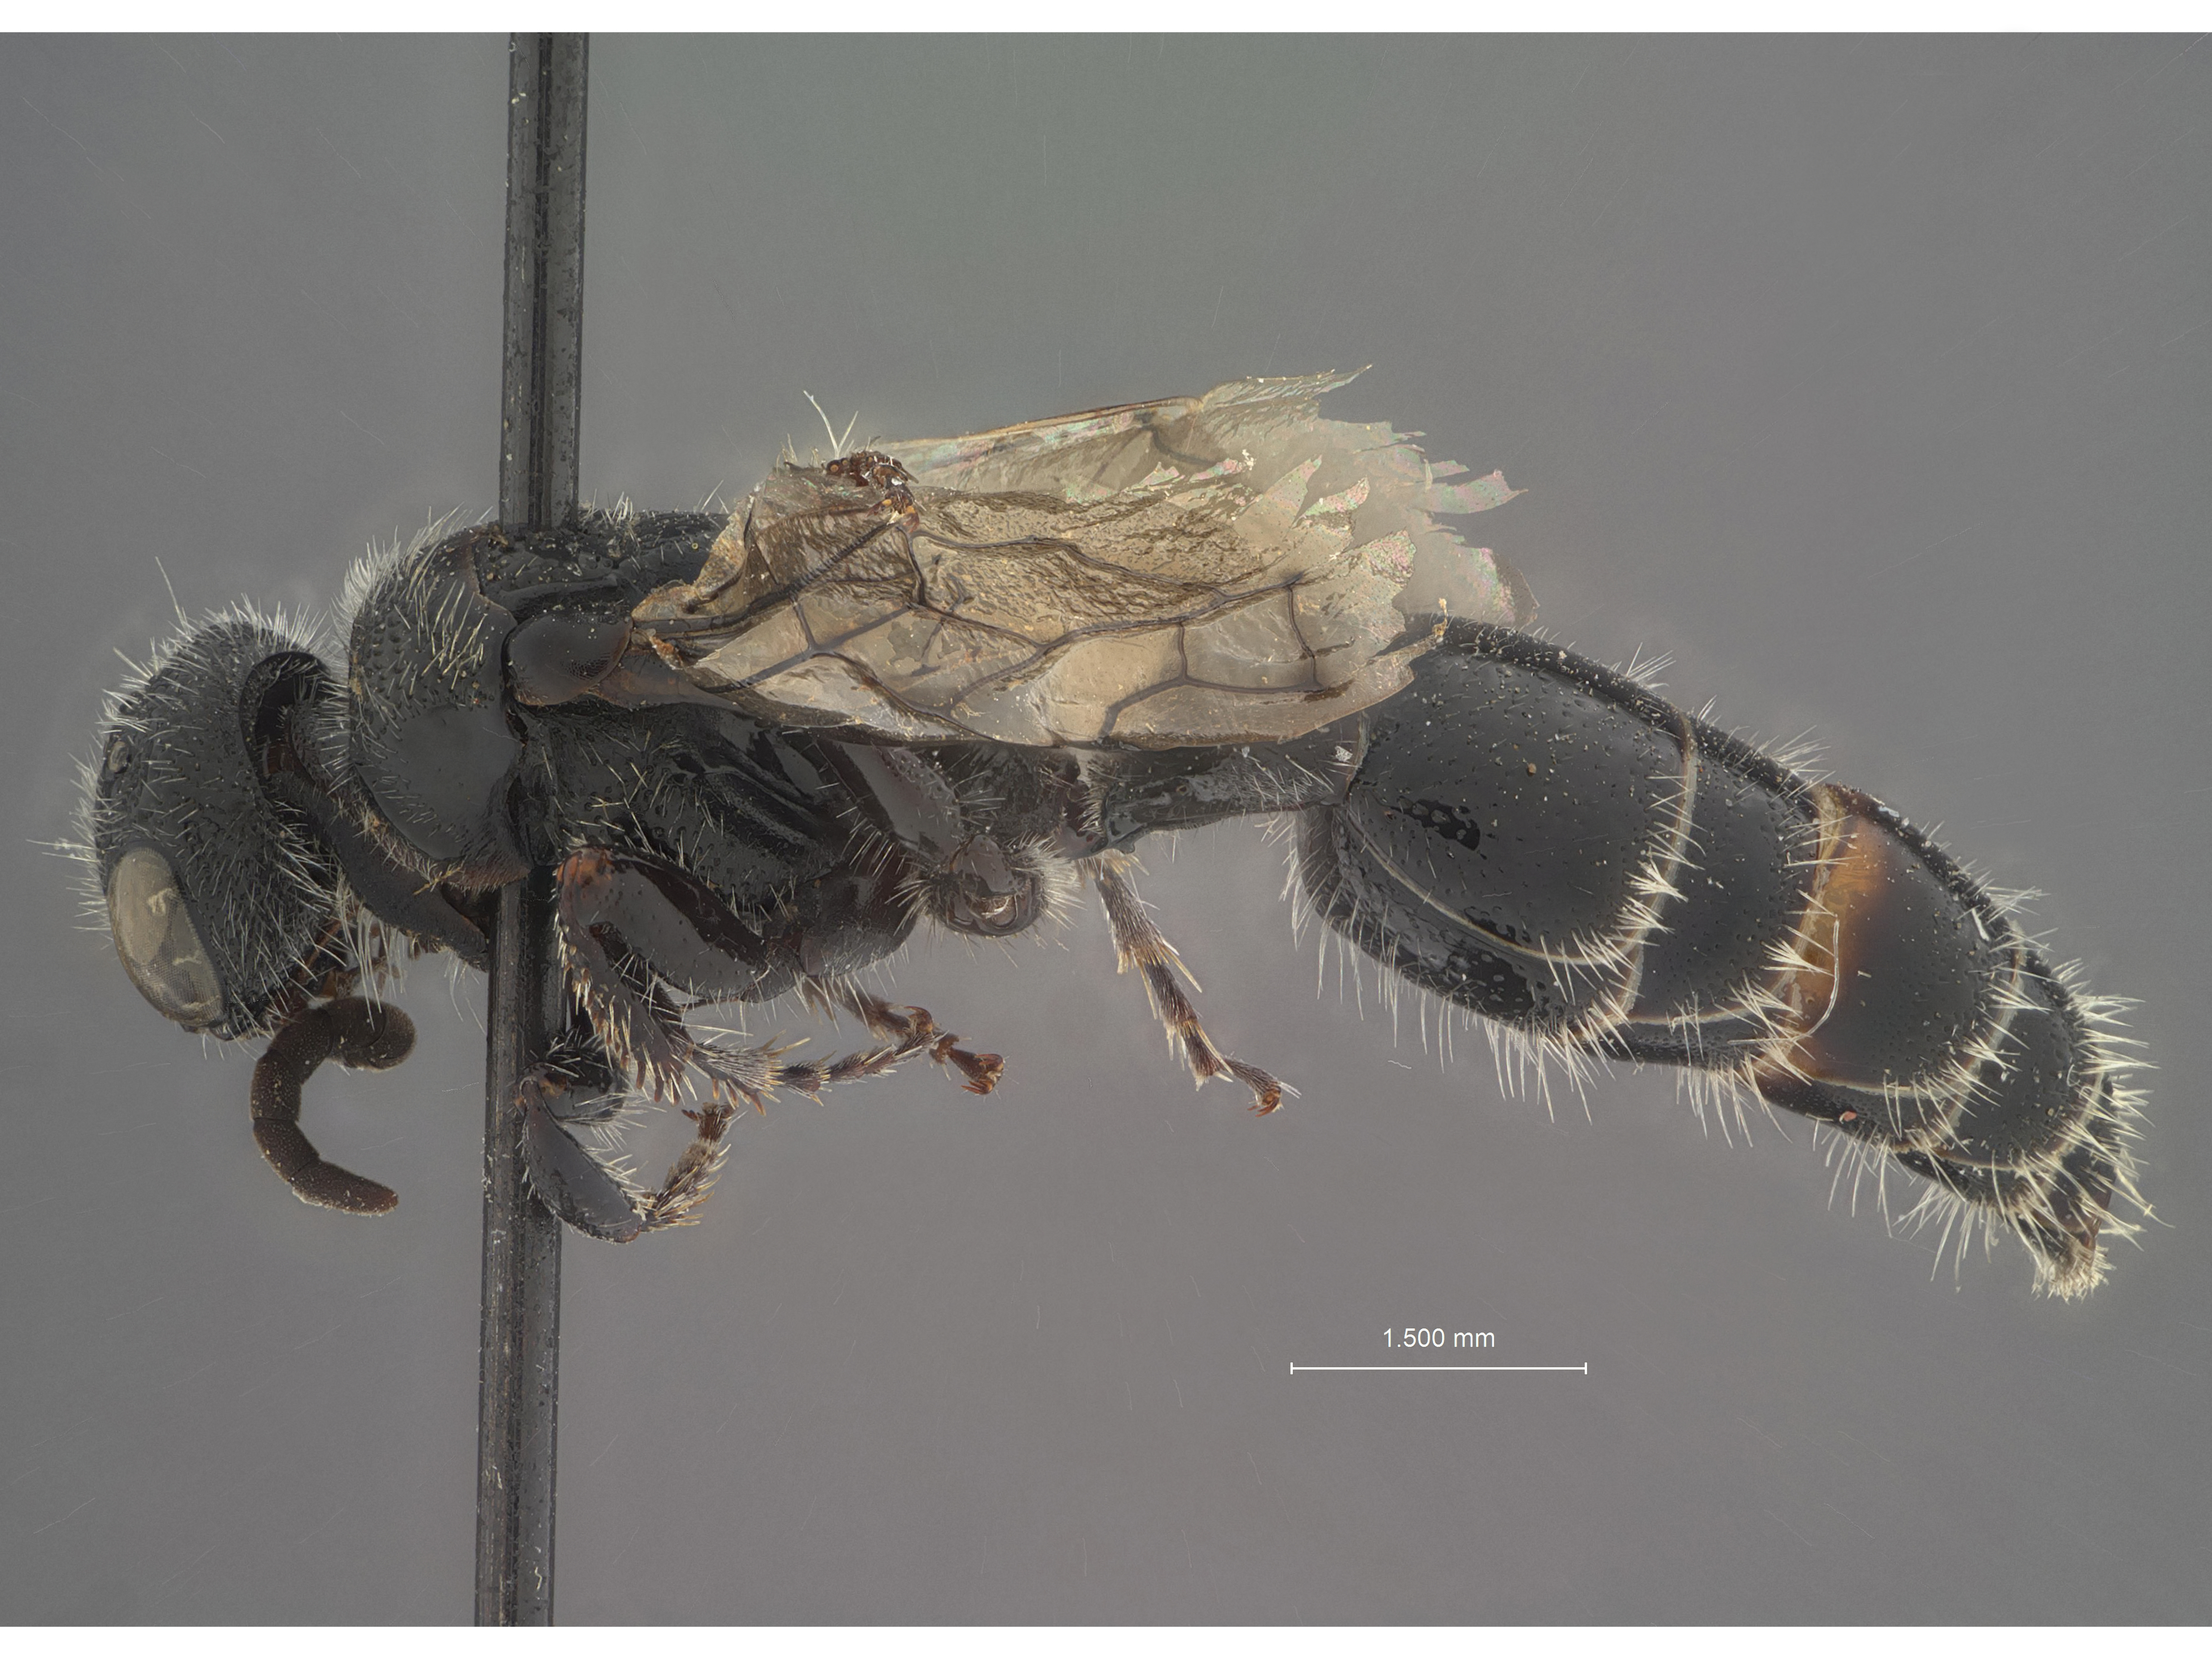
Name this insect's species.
Tiphia haiti
